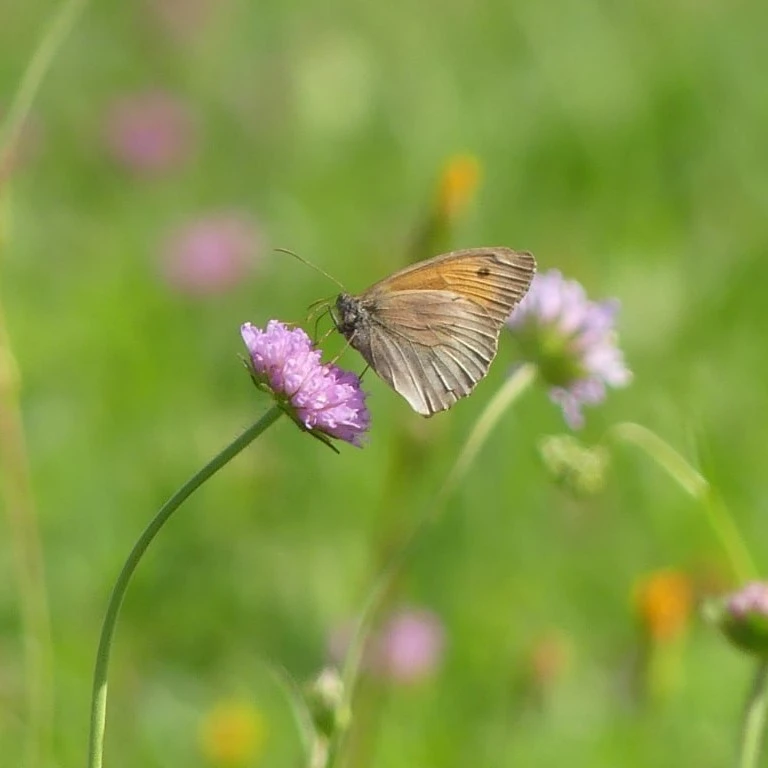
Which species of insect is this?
Maniola jurtina
